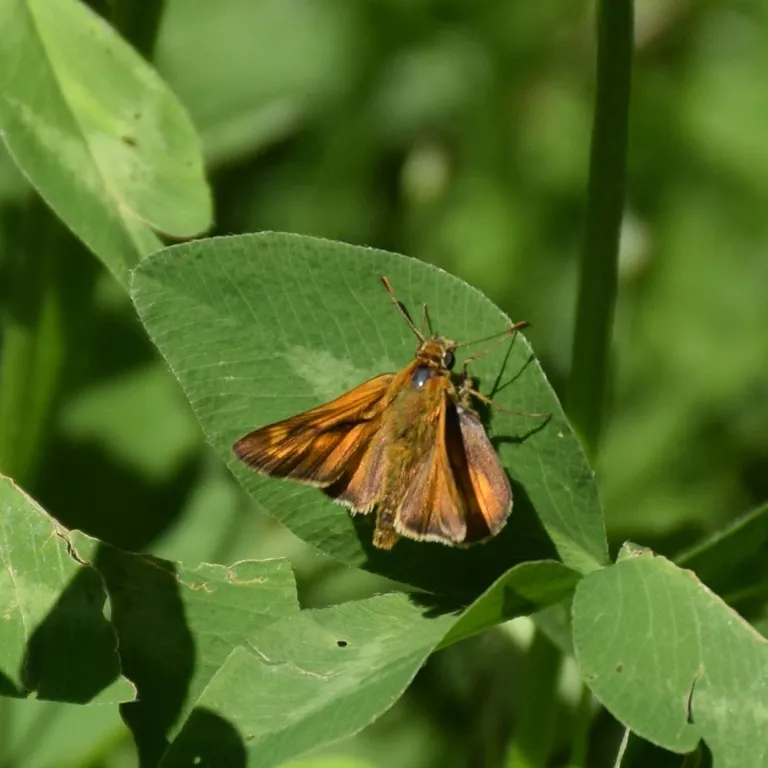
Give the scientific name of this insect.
Ochlodes sylvanus (also Ochlodes venata)
